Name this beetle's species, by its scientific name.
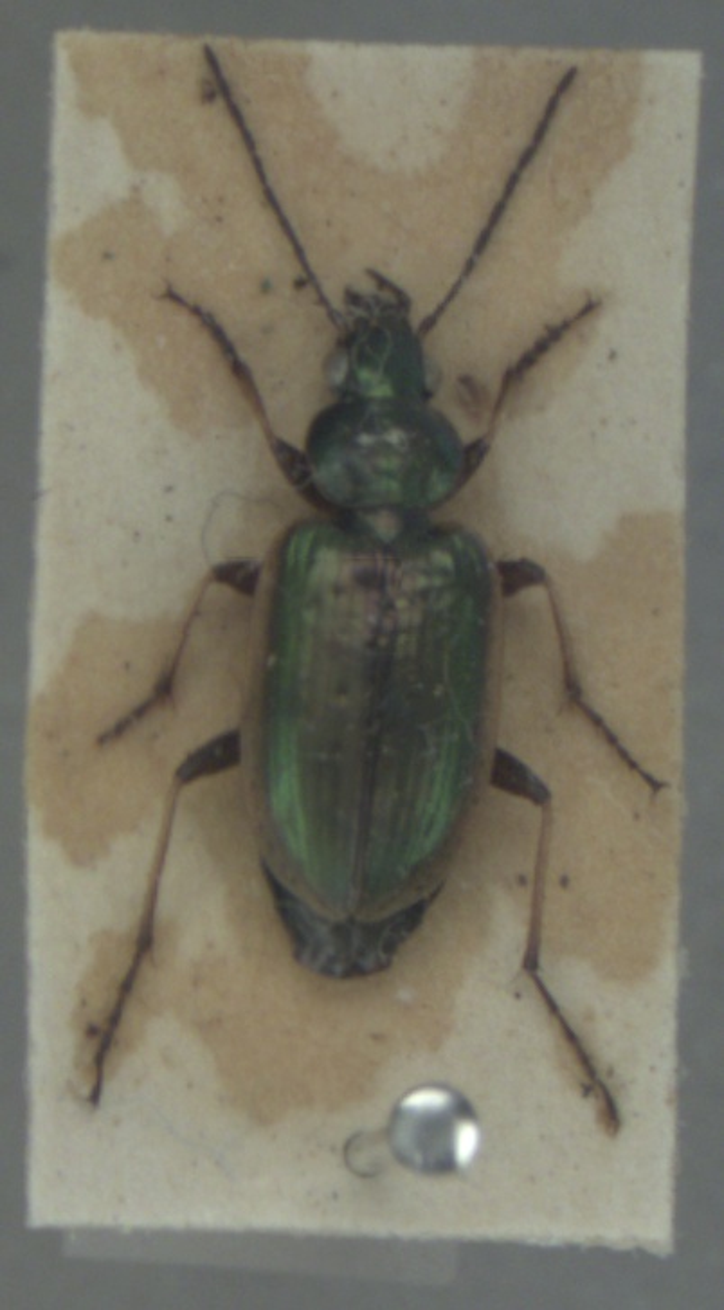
Agonum marginatum
